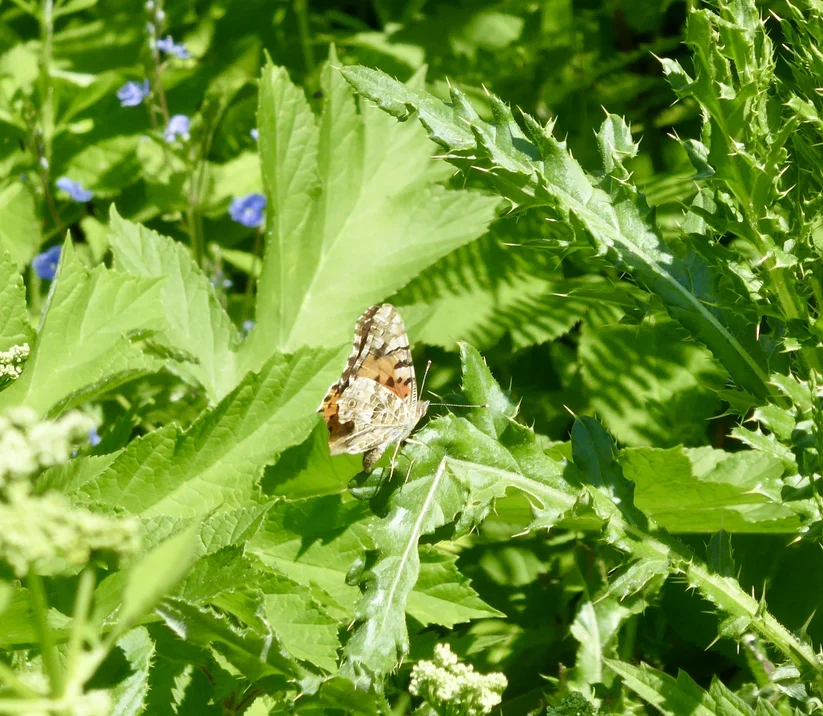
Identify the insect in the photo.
Vanessa cardui
